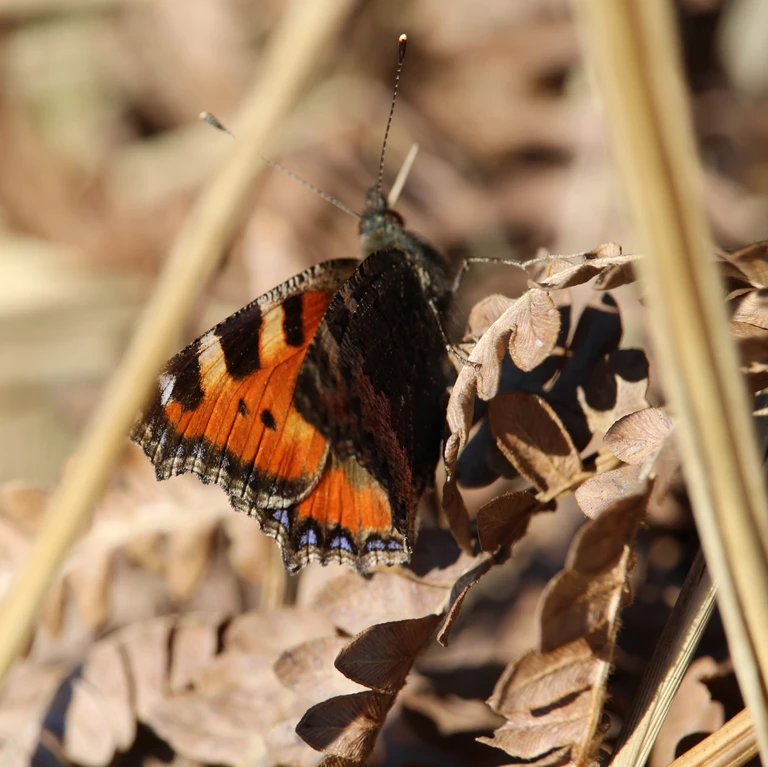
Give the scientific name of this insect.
Aglais urticae
